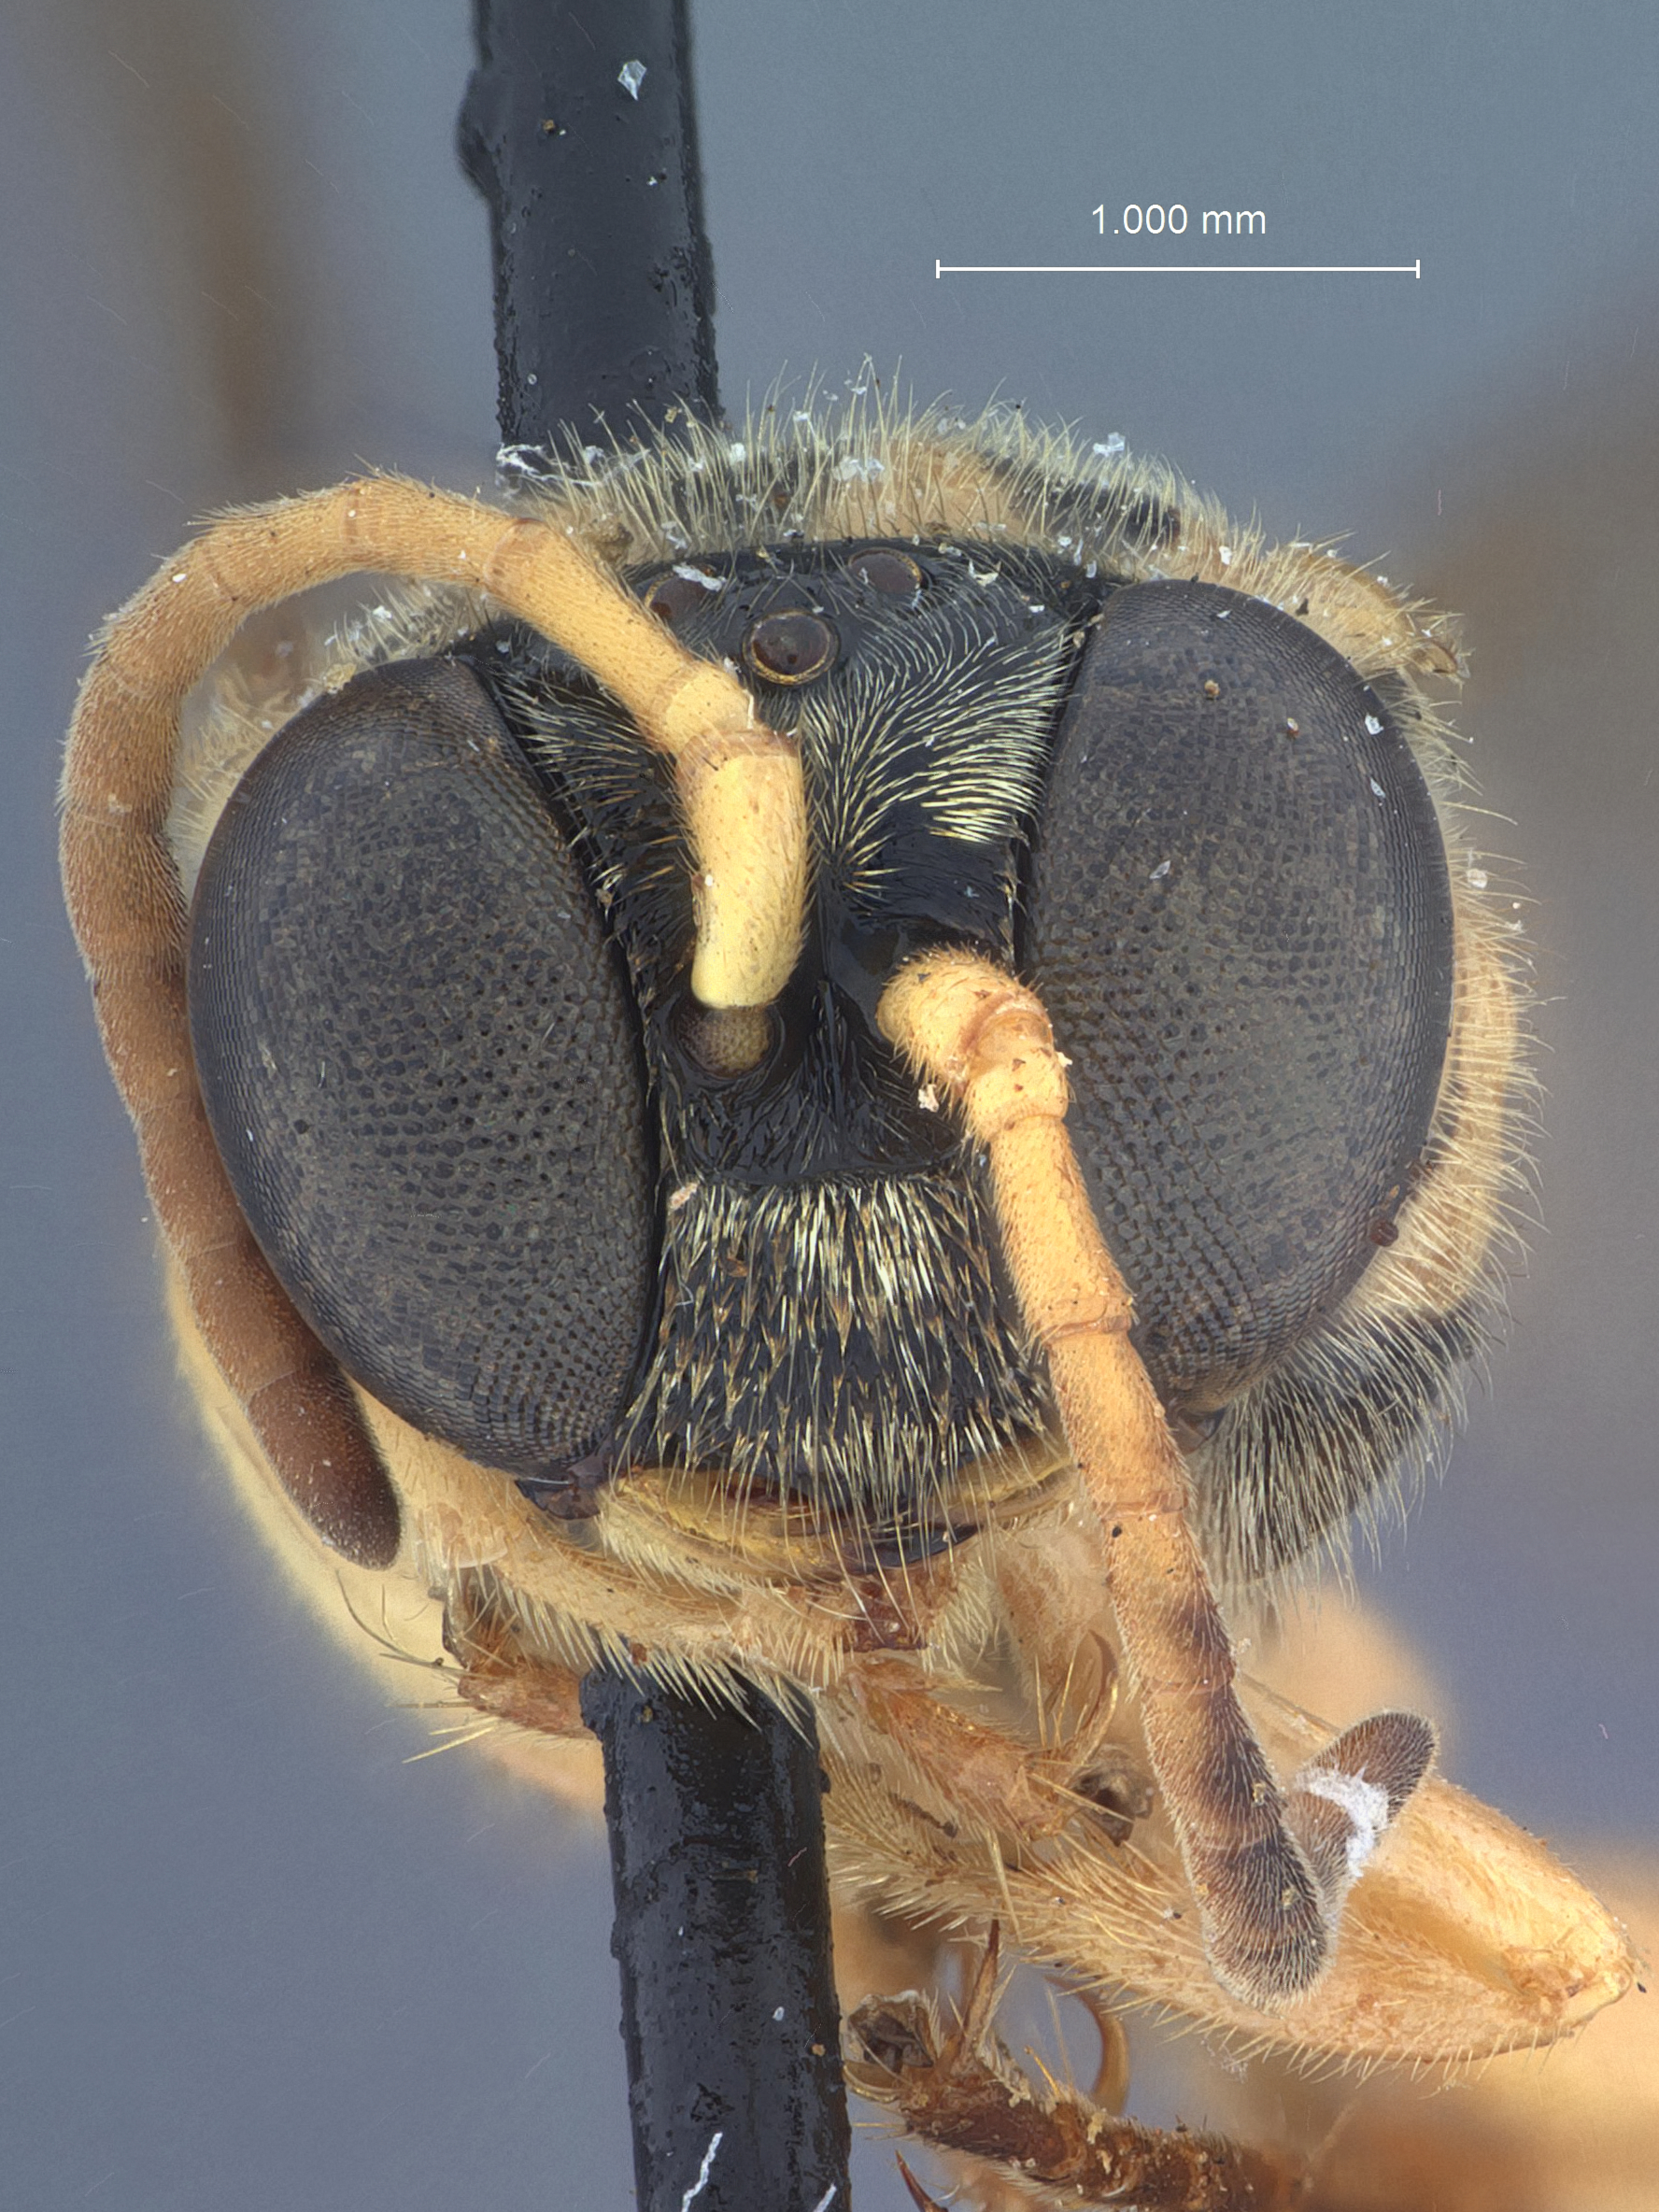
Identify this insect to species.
Psenulus nigrolineatus
